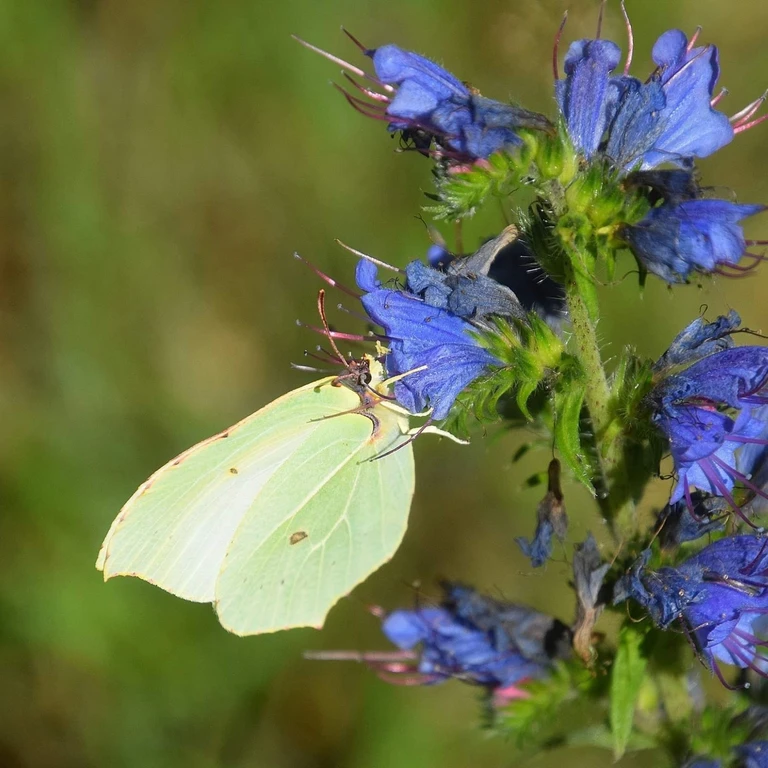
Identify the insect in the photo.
Gonepteryx rhamni
